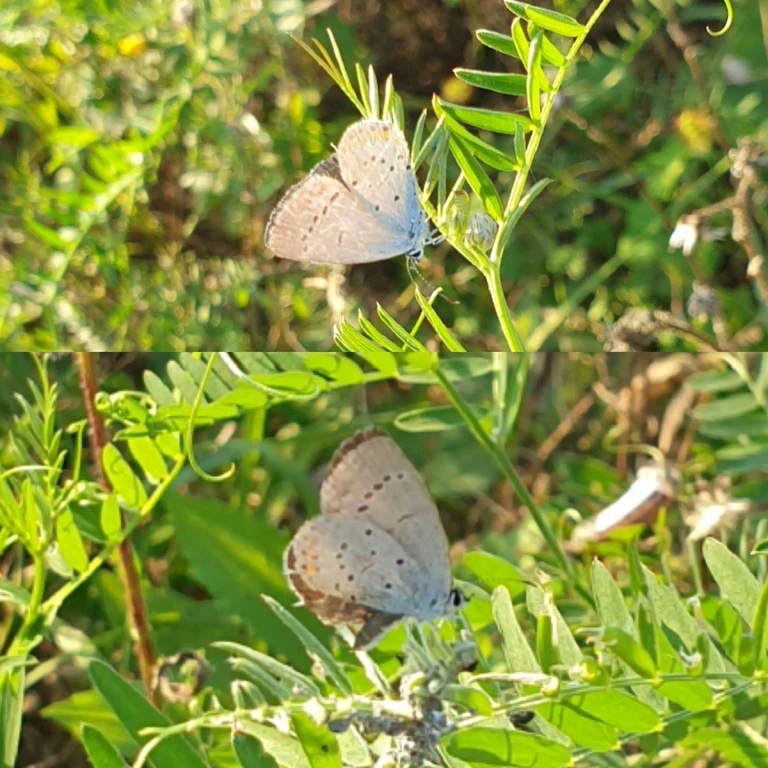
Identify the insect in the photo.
Cupido argiades (also Elkalyce argiades)
